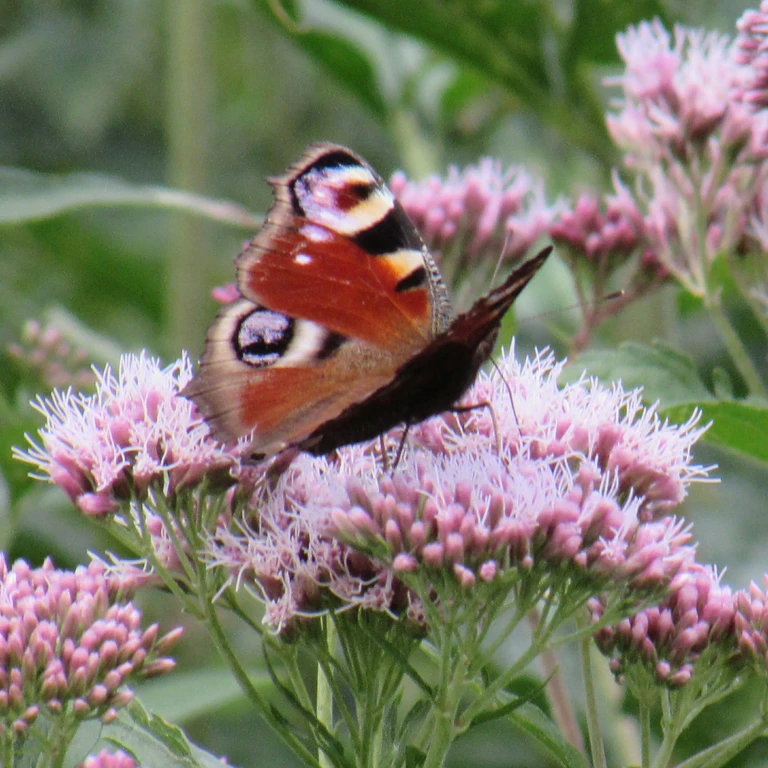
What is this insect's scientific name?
Aglais io
